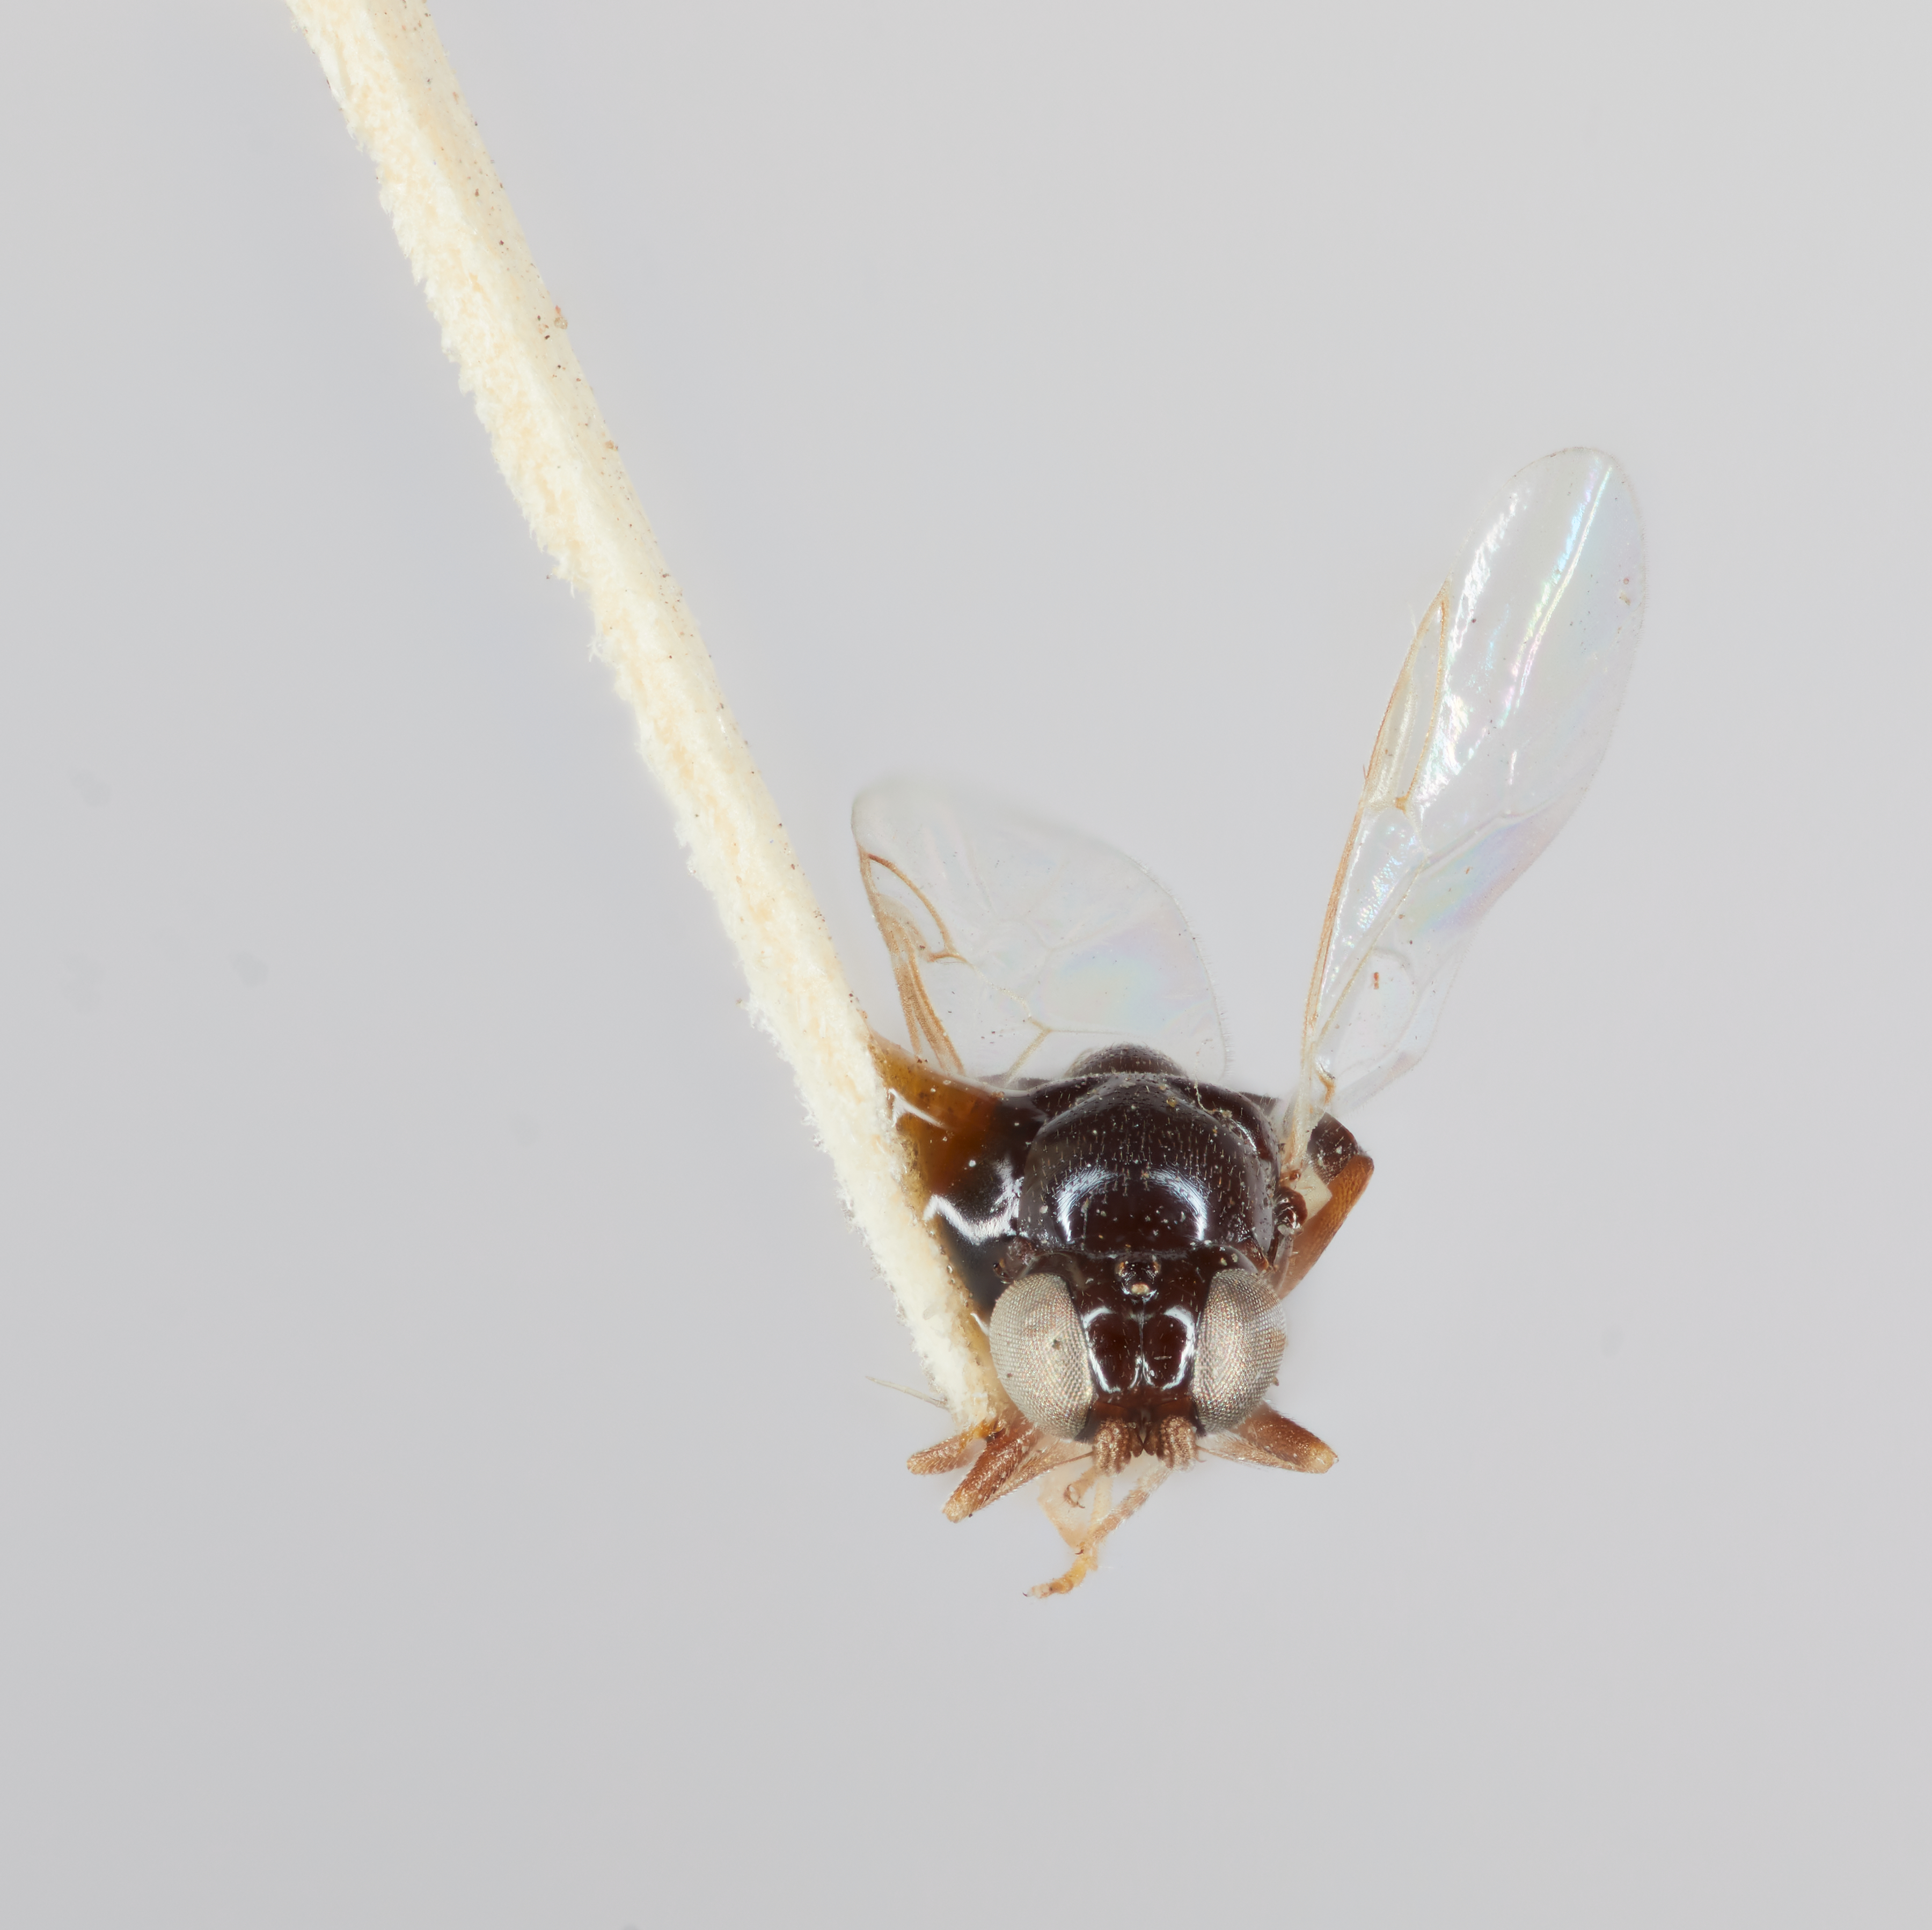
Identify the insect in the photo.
Zabrachia parvum
